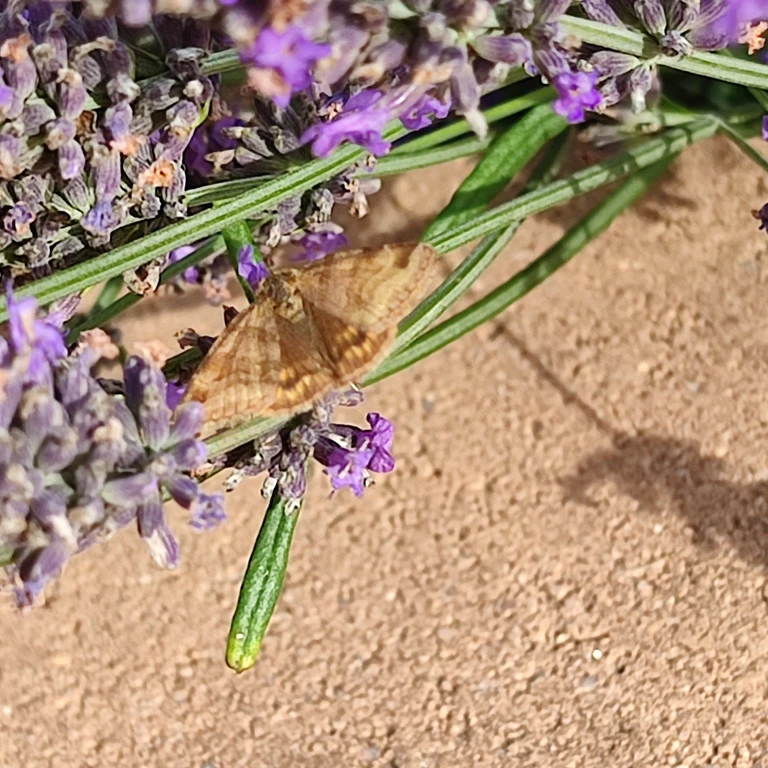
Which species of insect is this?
Euclidia glyphica
